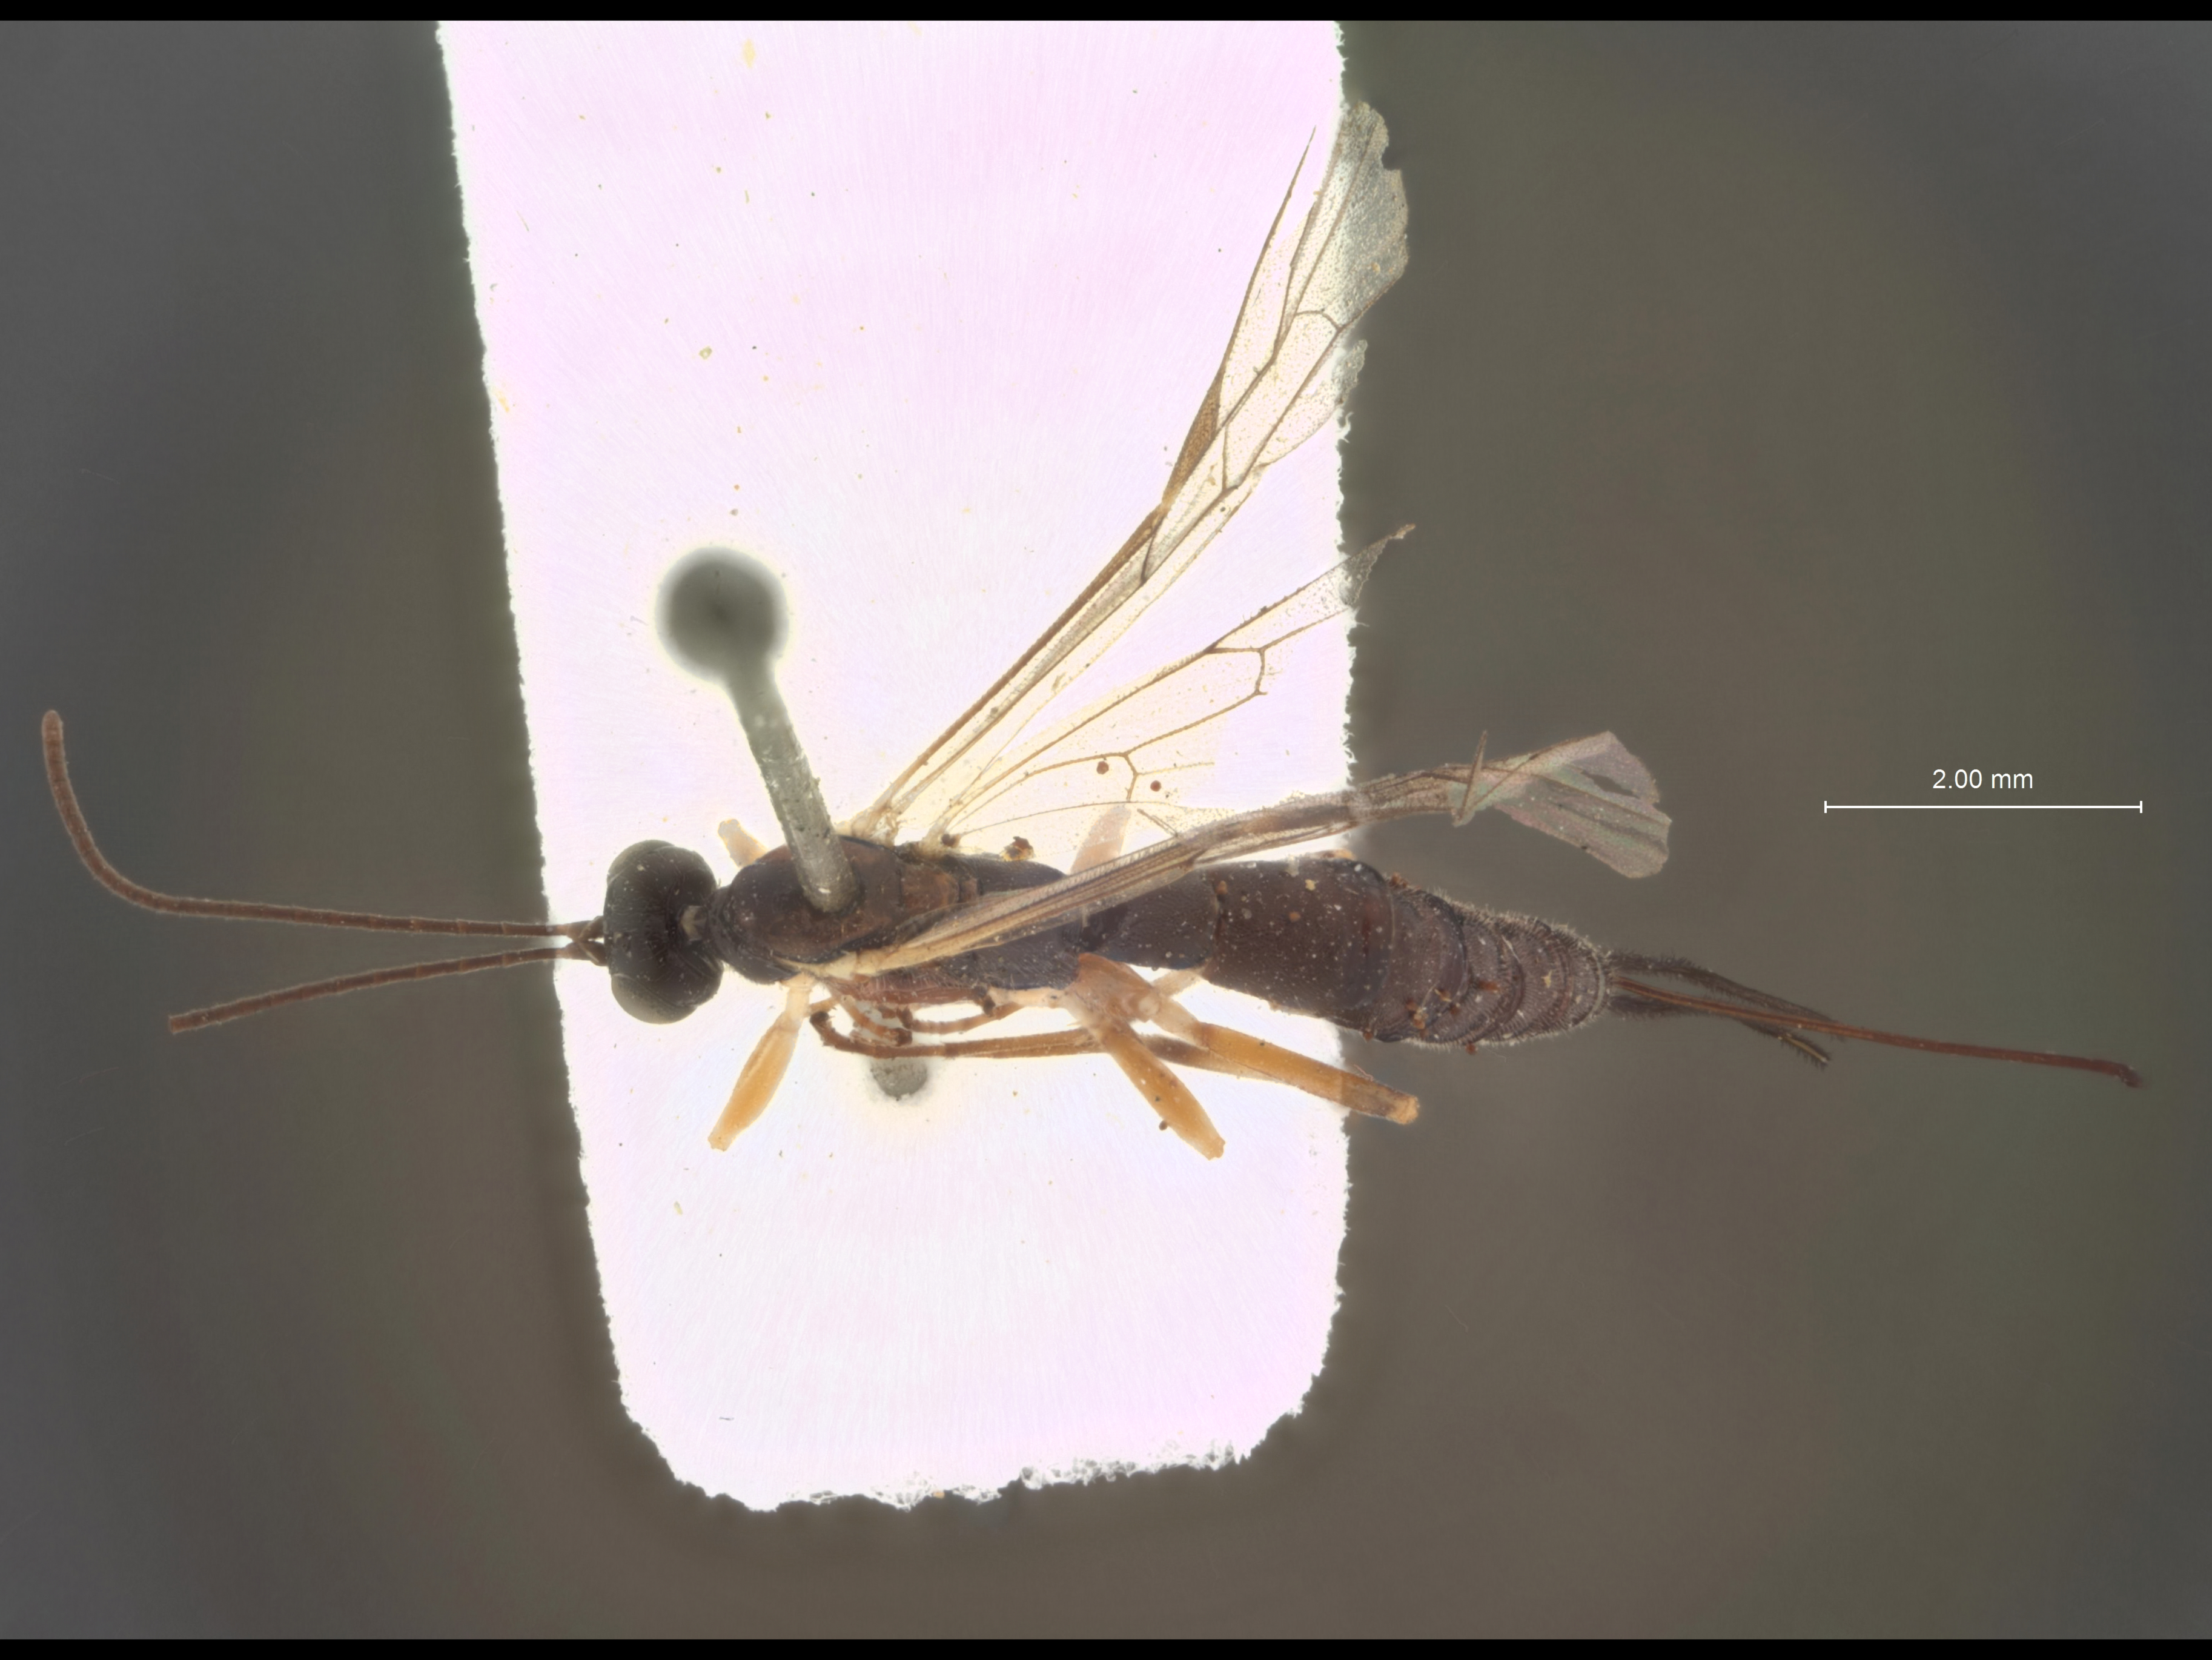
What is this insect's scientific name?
Pimpla petulca
